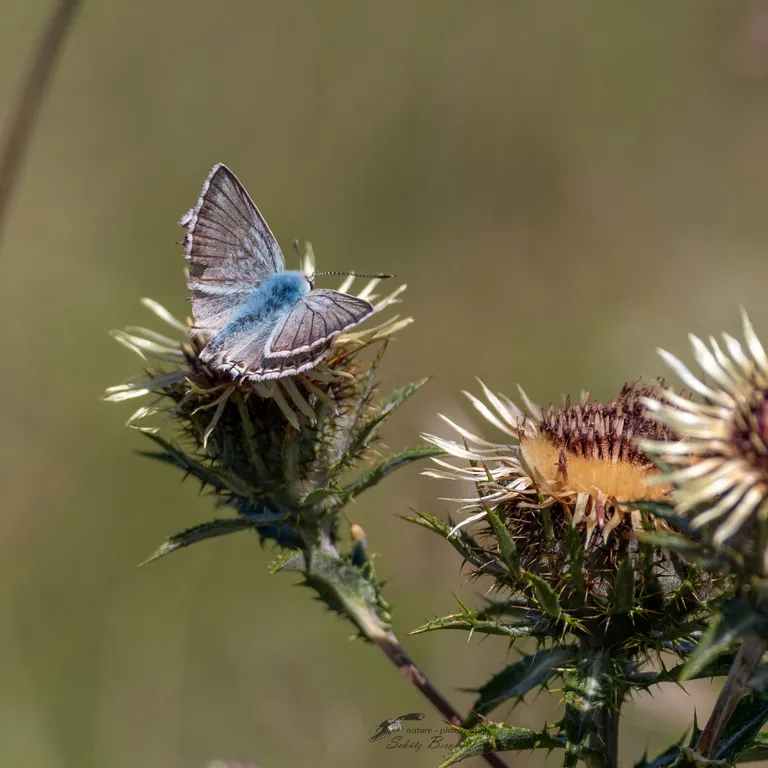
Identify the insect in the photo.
Lysandra coridon
